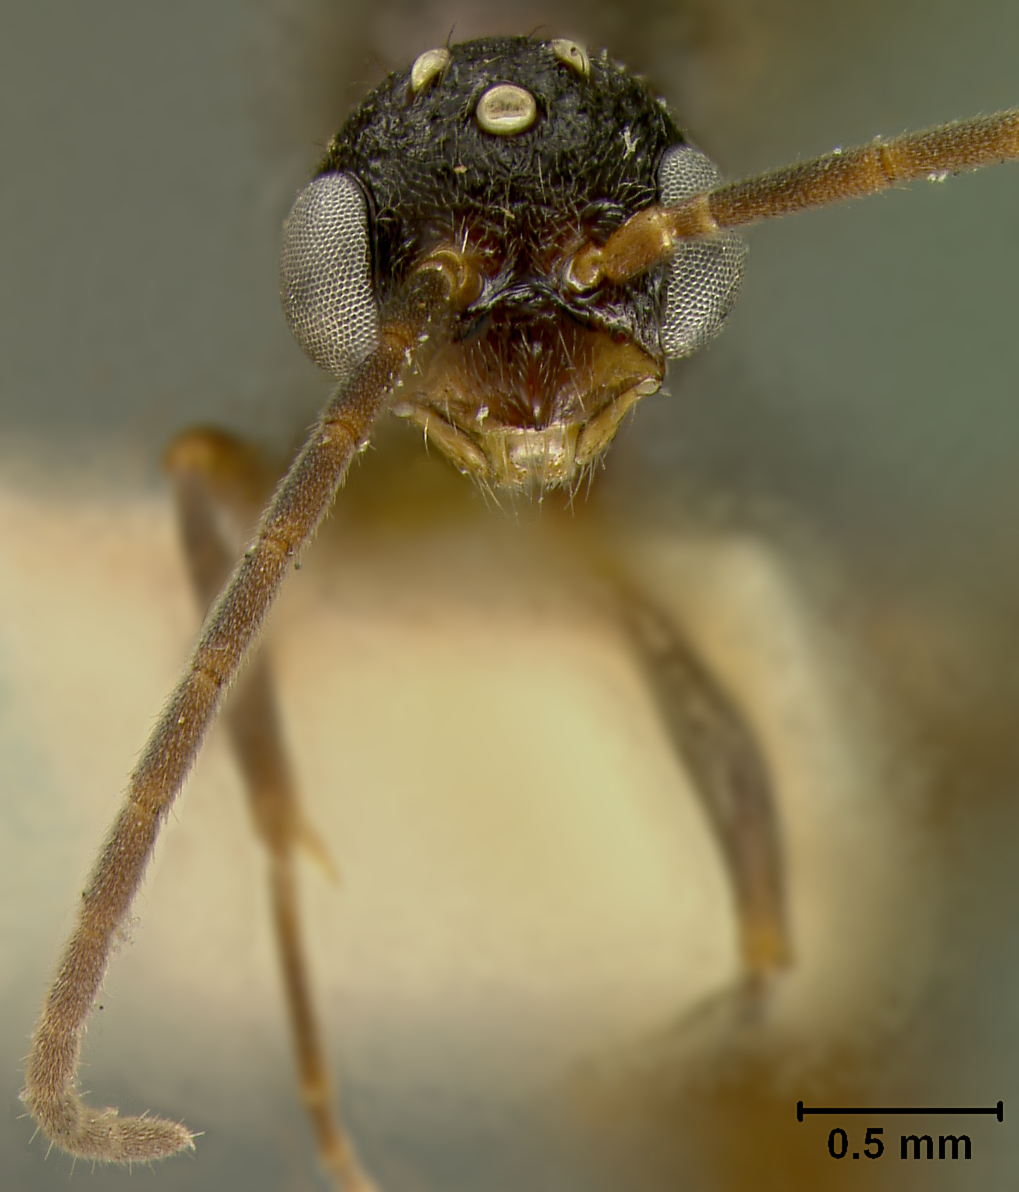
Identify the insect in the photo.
Leptogenys foreli
